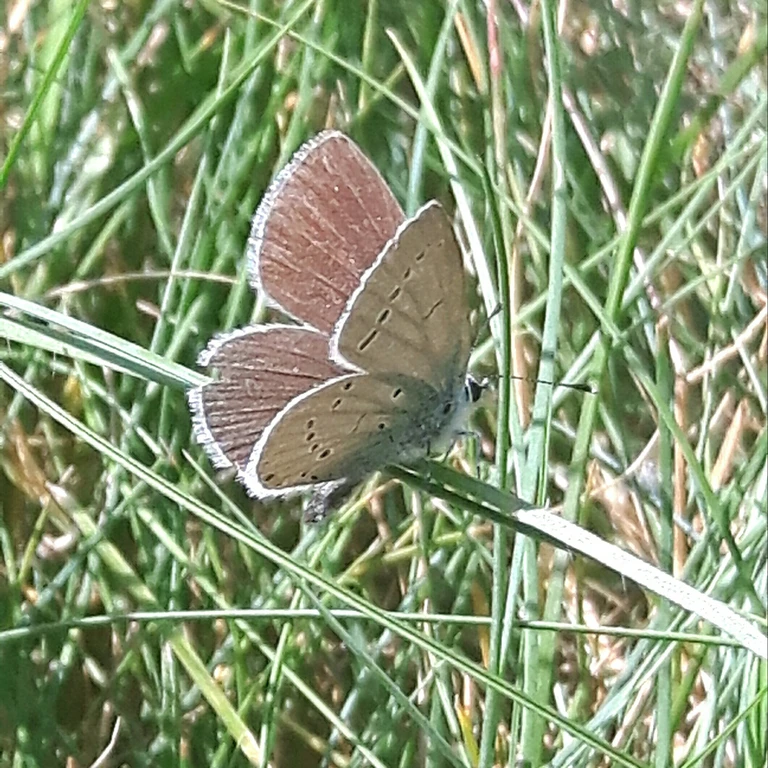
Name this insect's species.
Cupido minimus
